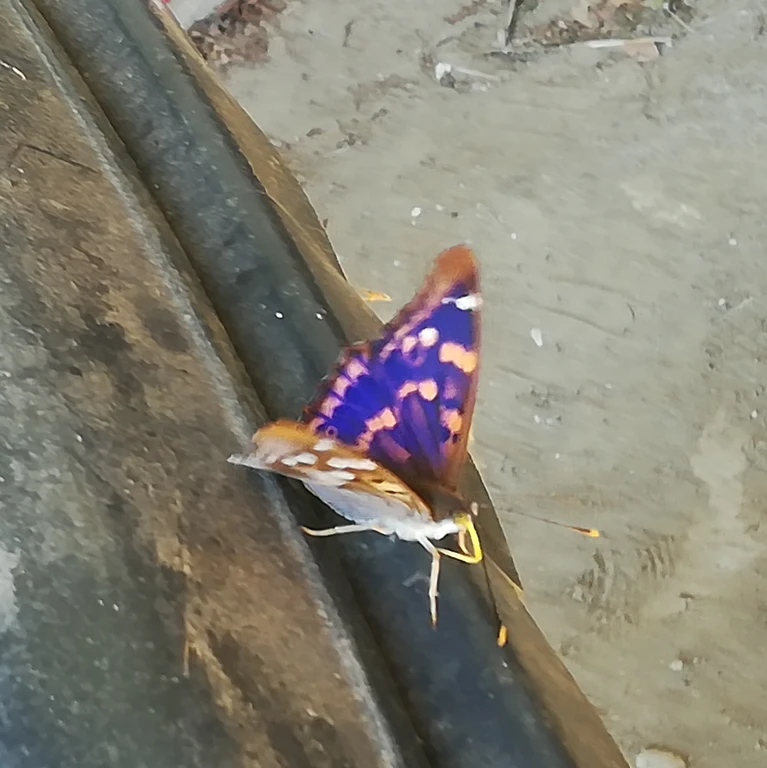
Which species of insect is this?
Apatura ilia
